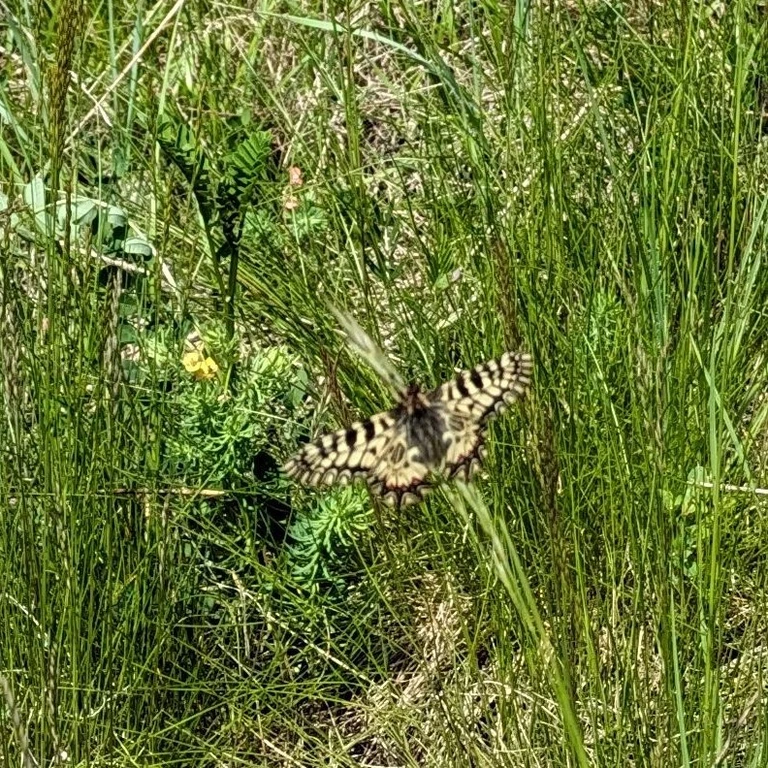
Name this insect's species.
Zerynthia polyxena
